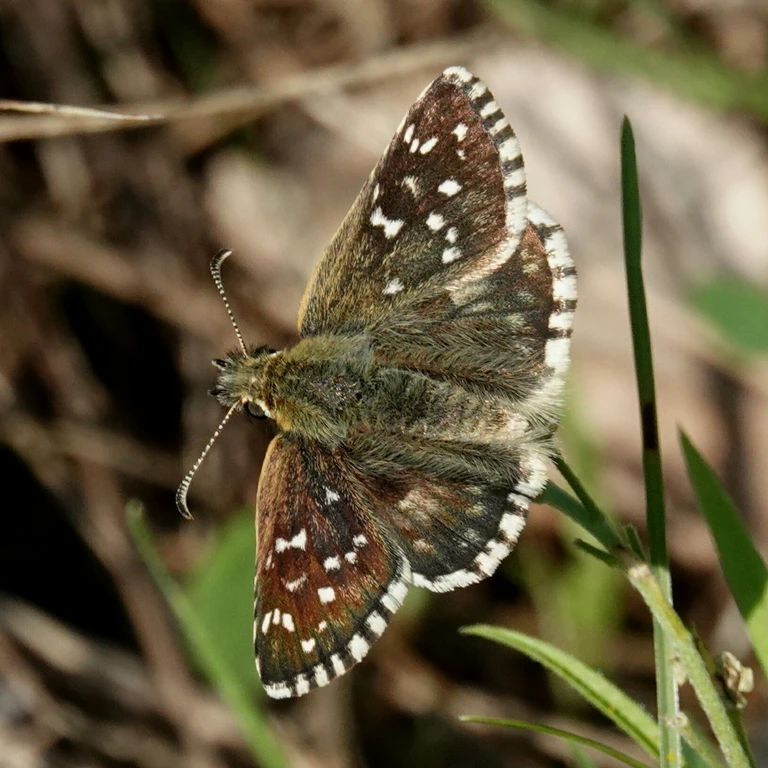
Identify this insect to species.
Pyrgus armoricanus
